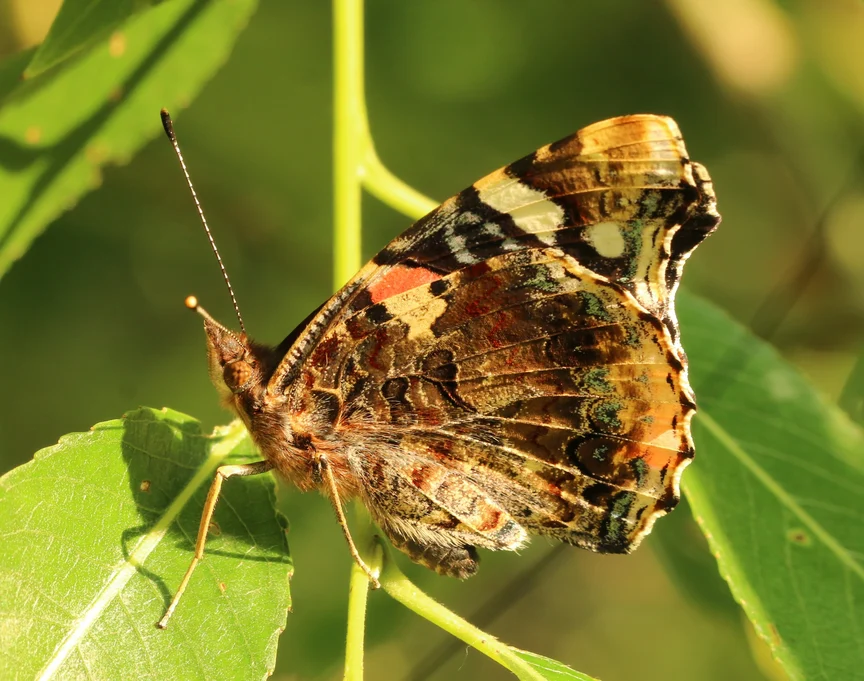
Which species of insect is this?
Vanessa atalanta
